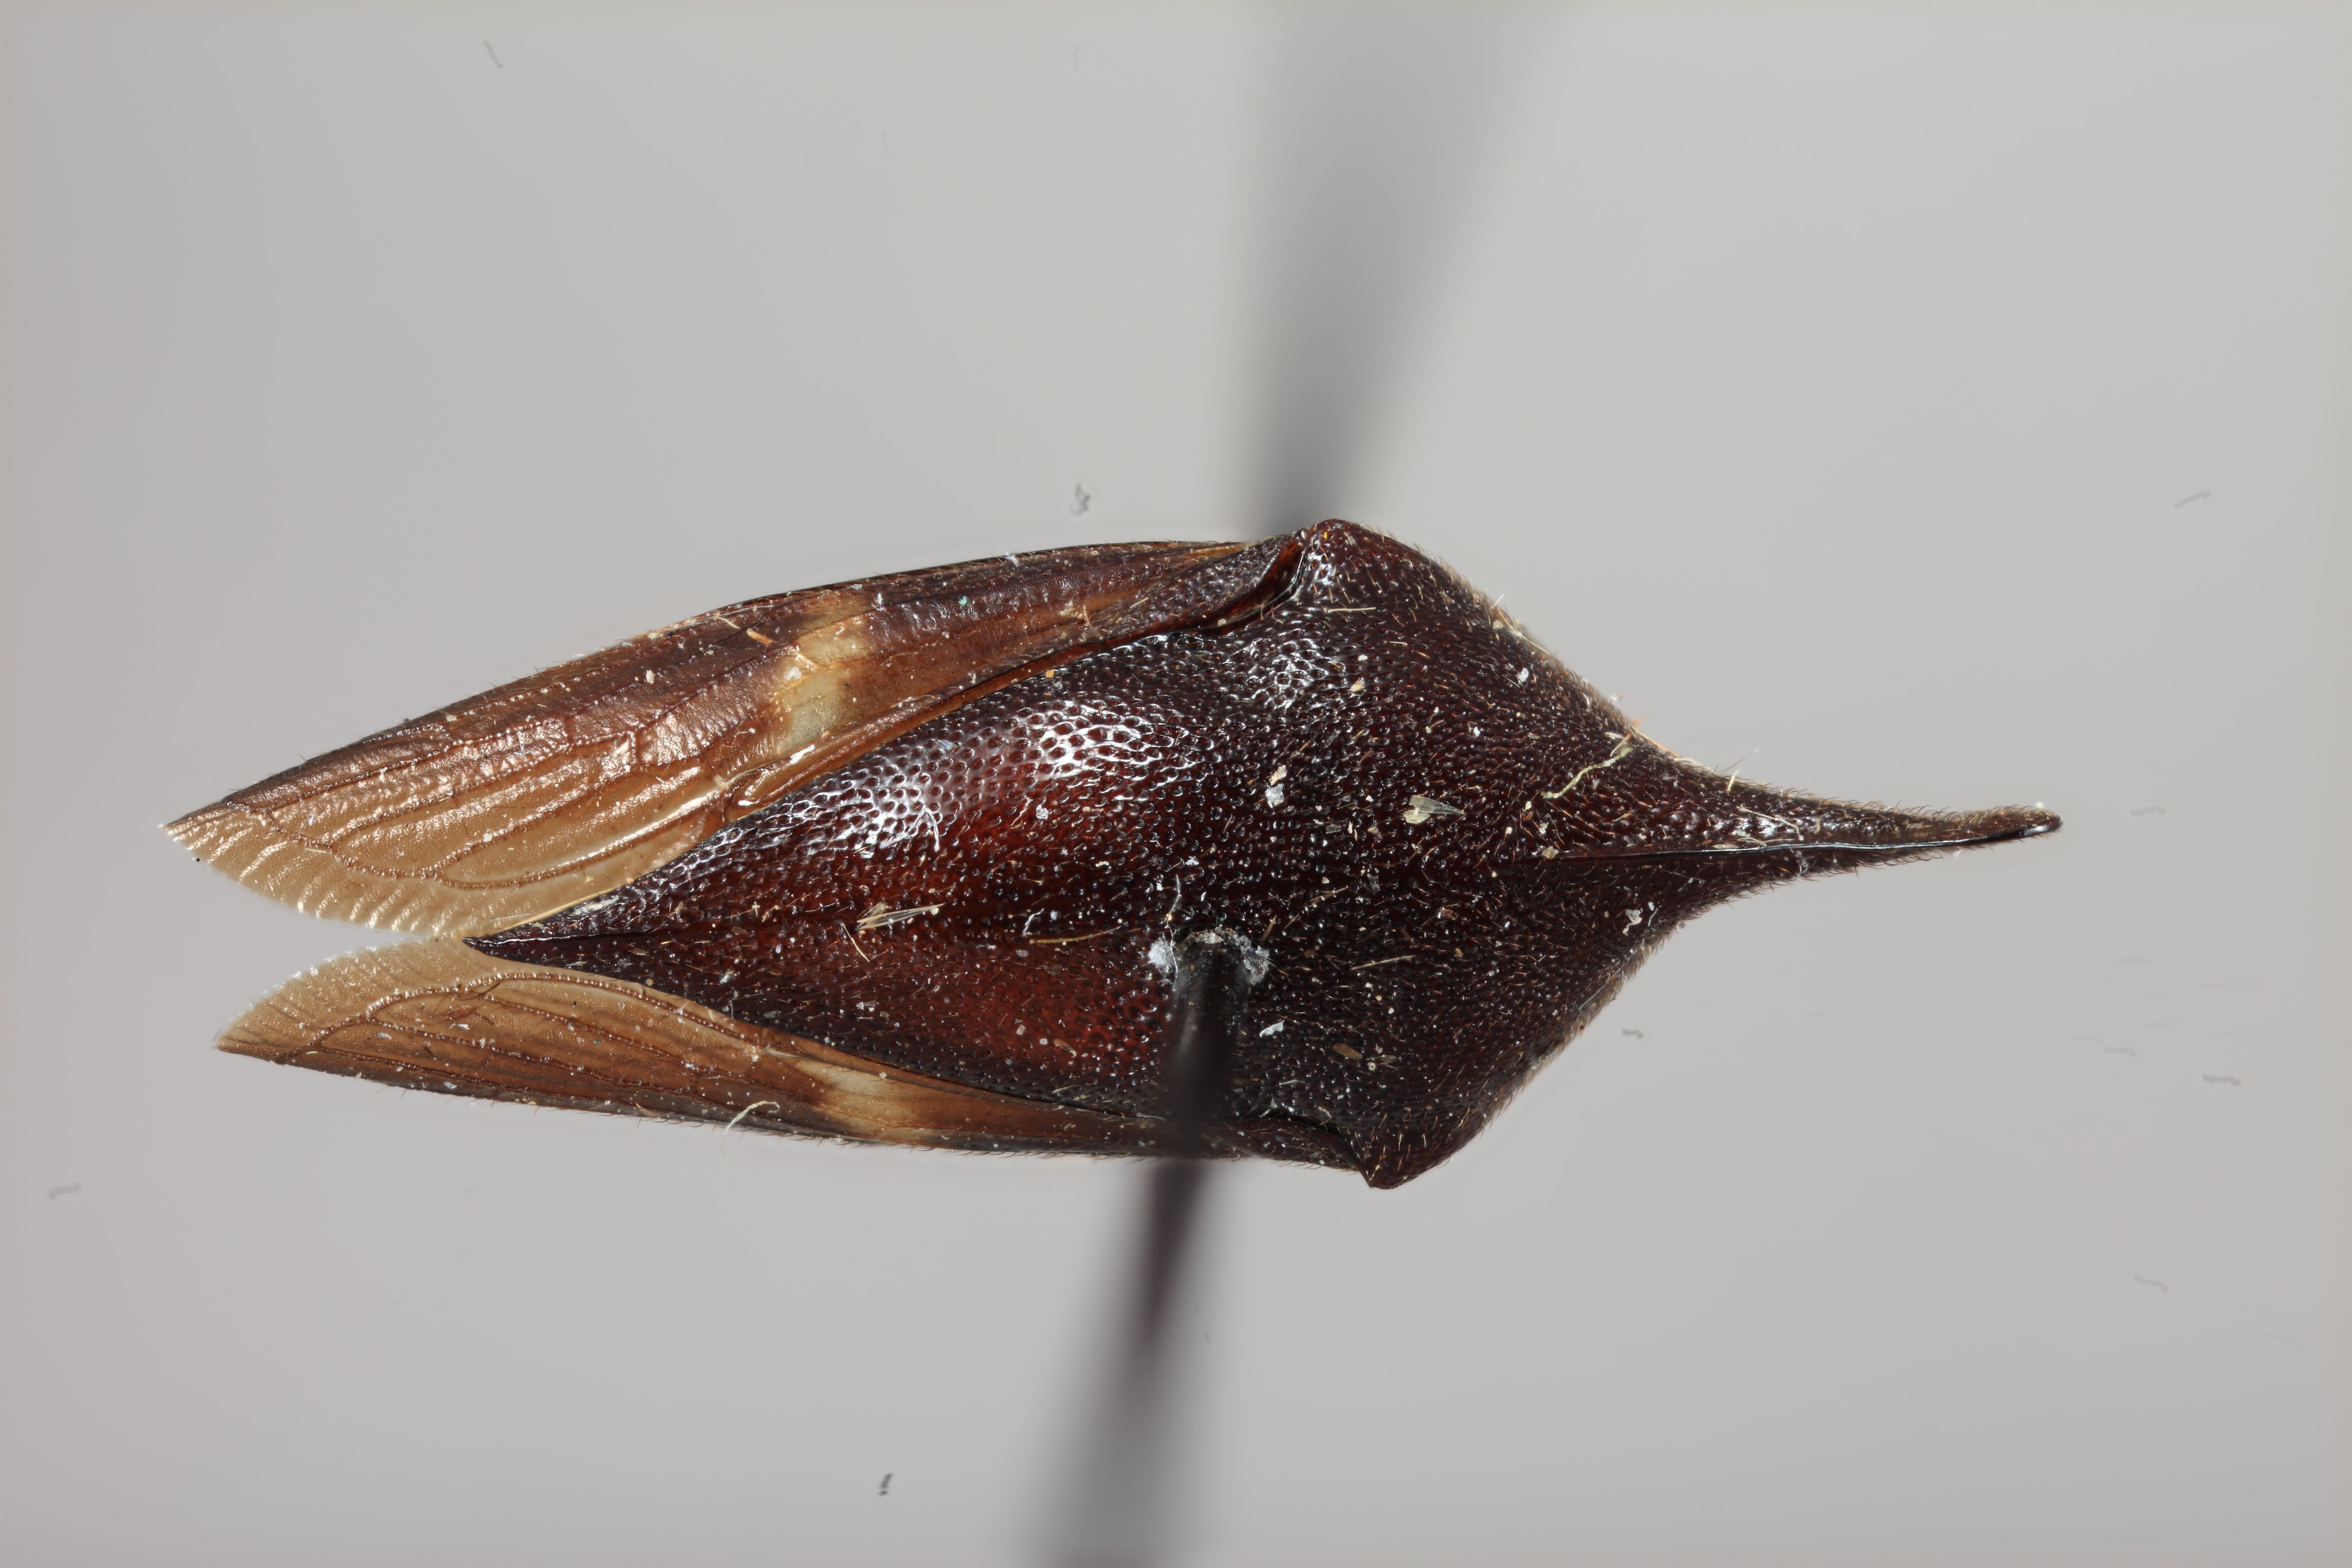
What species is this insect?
Guayaquila fasciata
